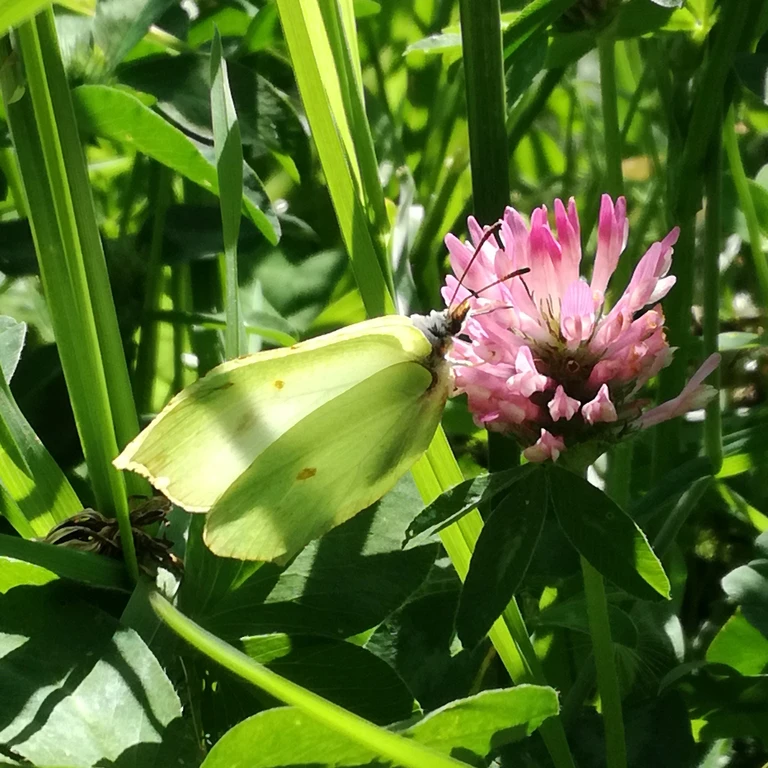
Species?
Gonepteryx rhamni
